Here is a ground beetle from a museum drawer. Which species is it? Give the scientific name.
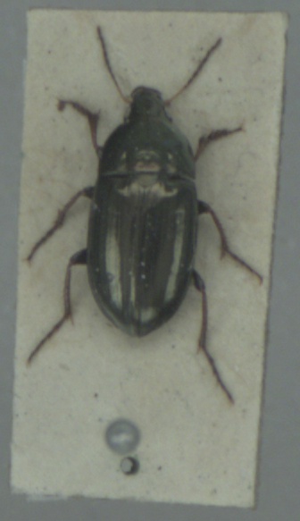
Amara aenea
